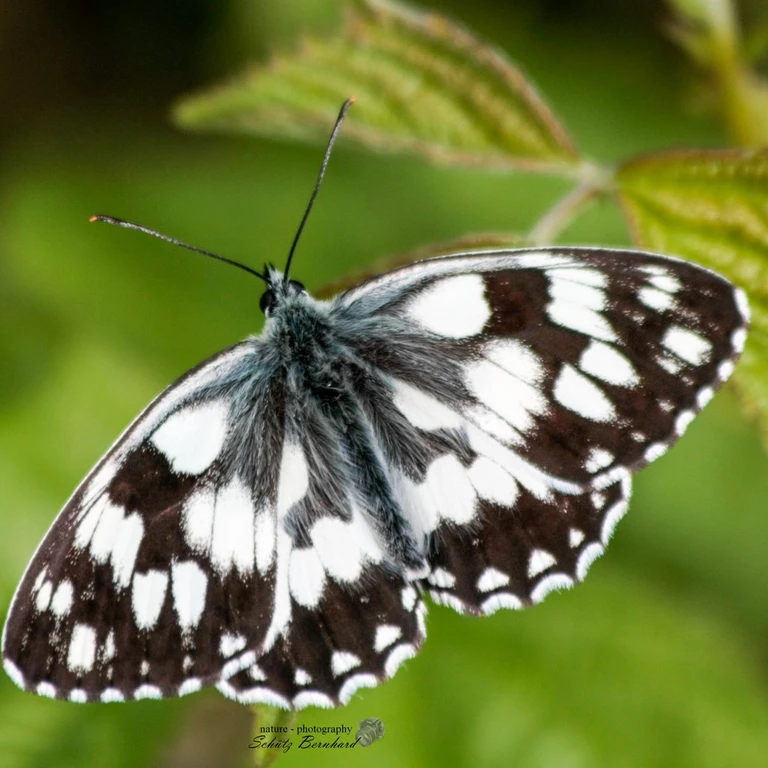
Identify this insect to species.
Melanargia galathea
